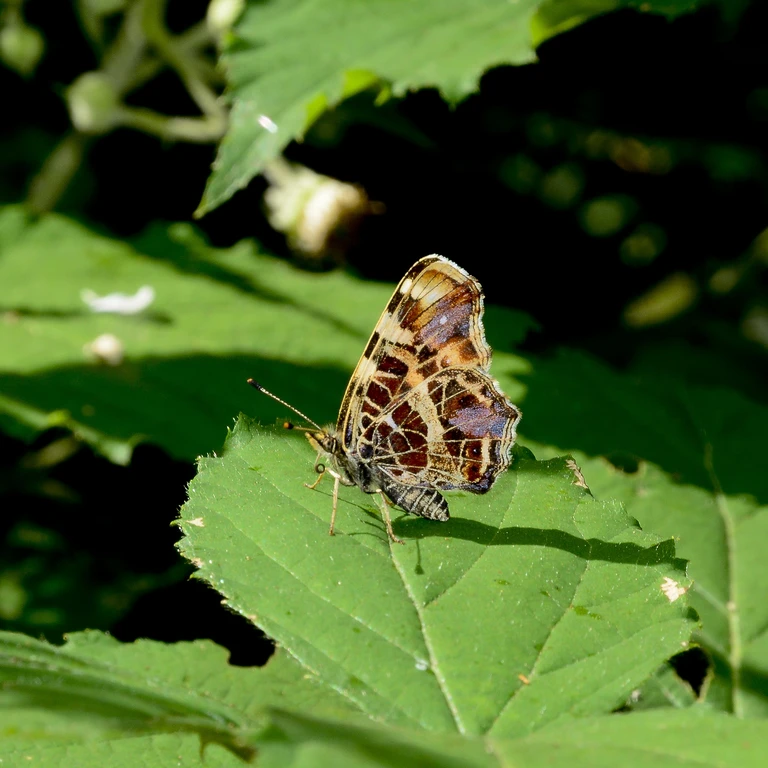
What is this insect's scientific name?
Araschnia levana
